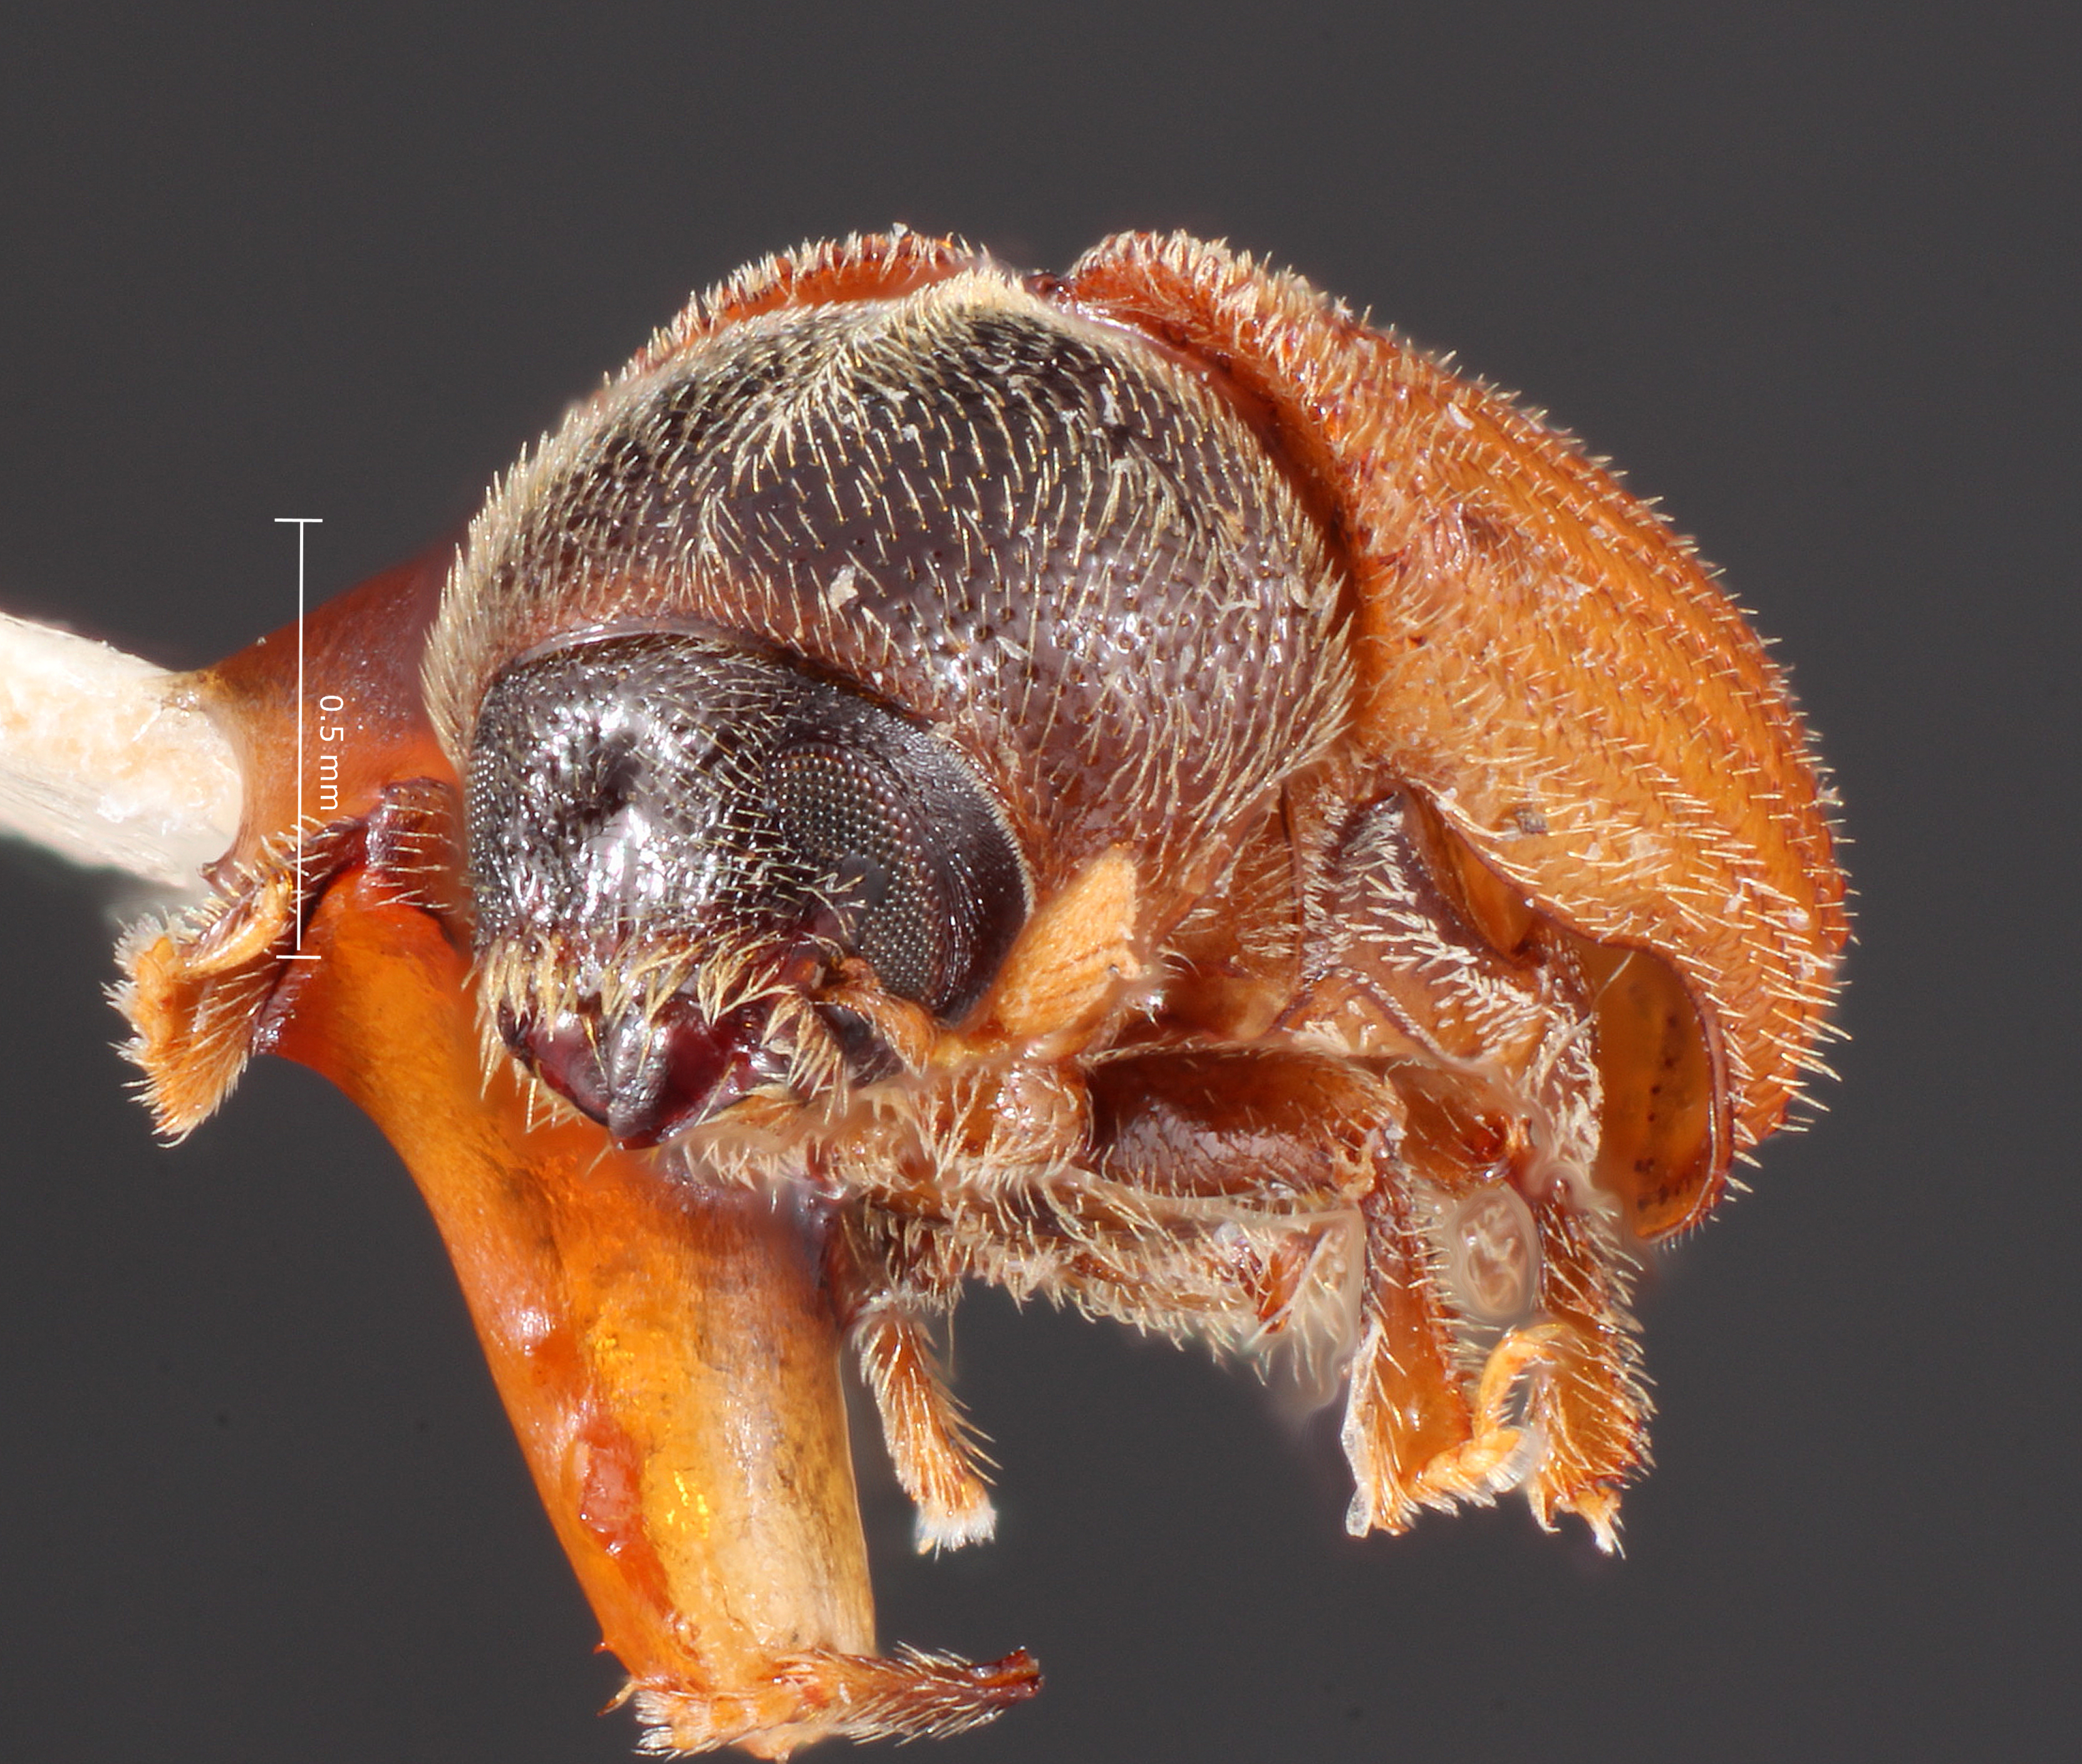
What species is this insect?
Phloeosinus rusti
